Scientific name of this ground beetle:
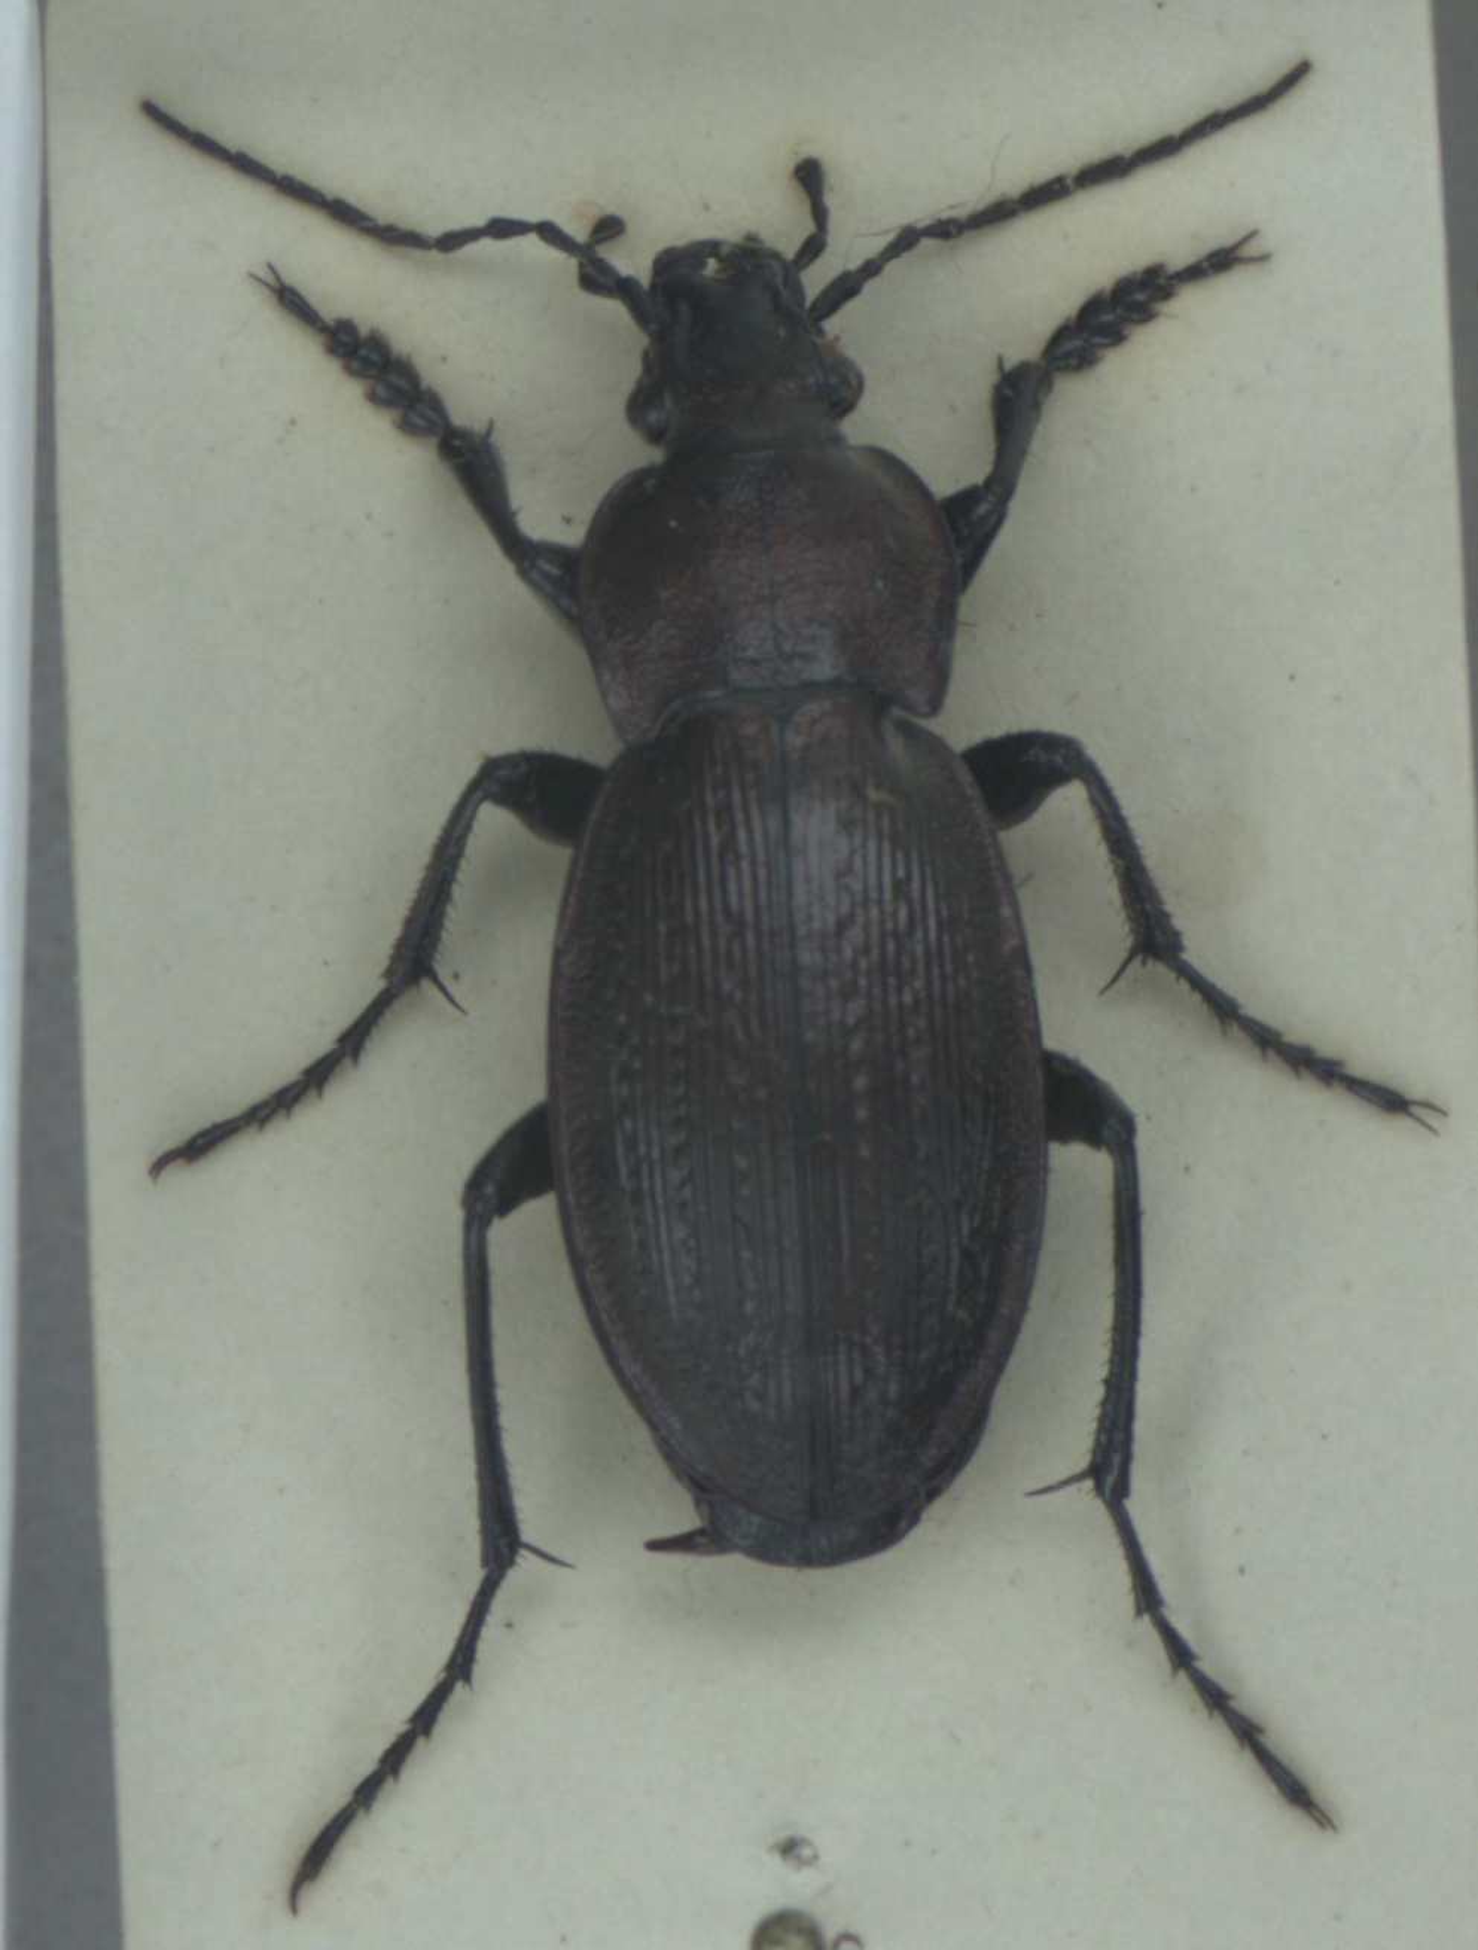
Carabus monilis
